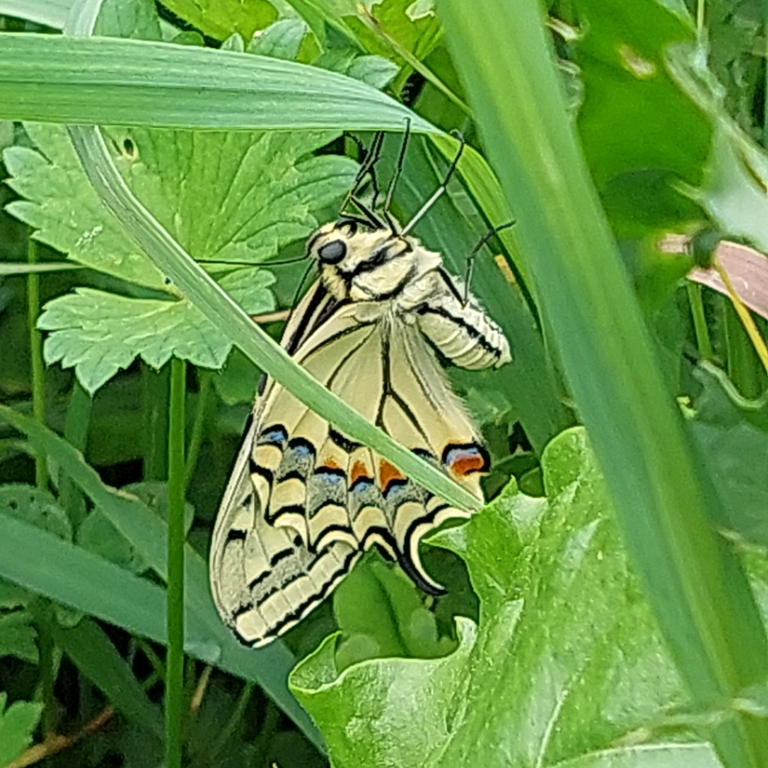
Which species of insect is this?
Papilio machaon
